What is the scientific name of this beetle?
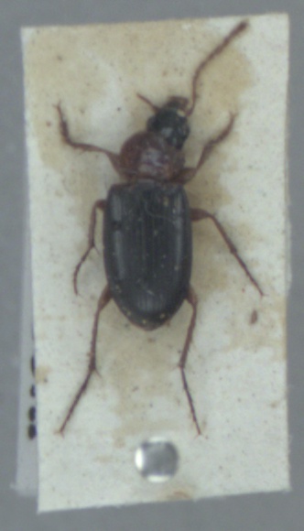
Calathus melanocephalus
